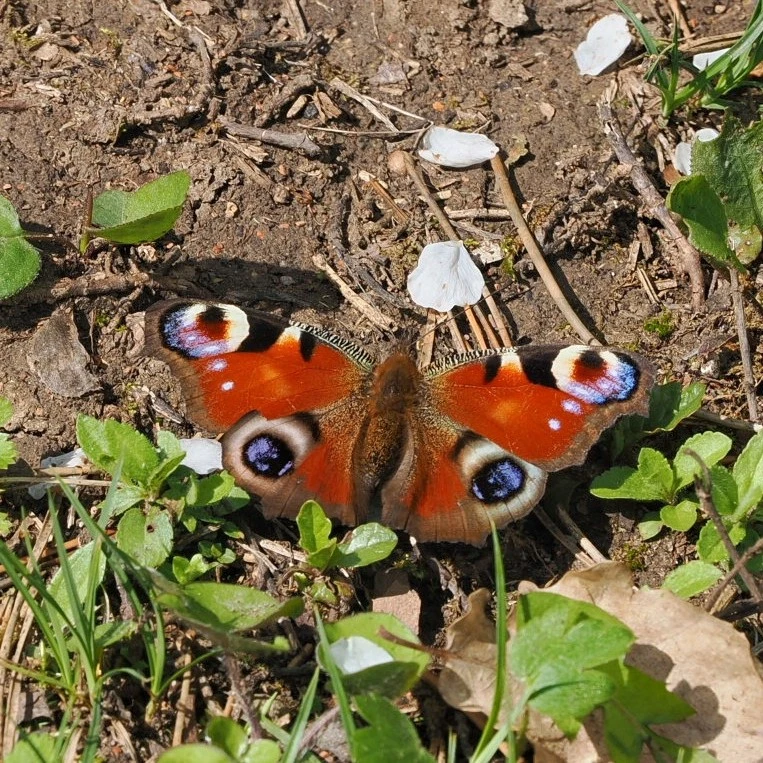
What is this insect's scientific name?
Aglais io
